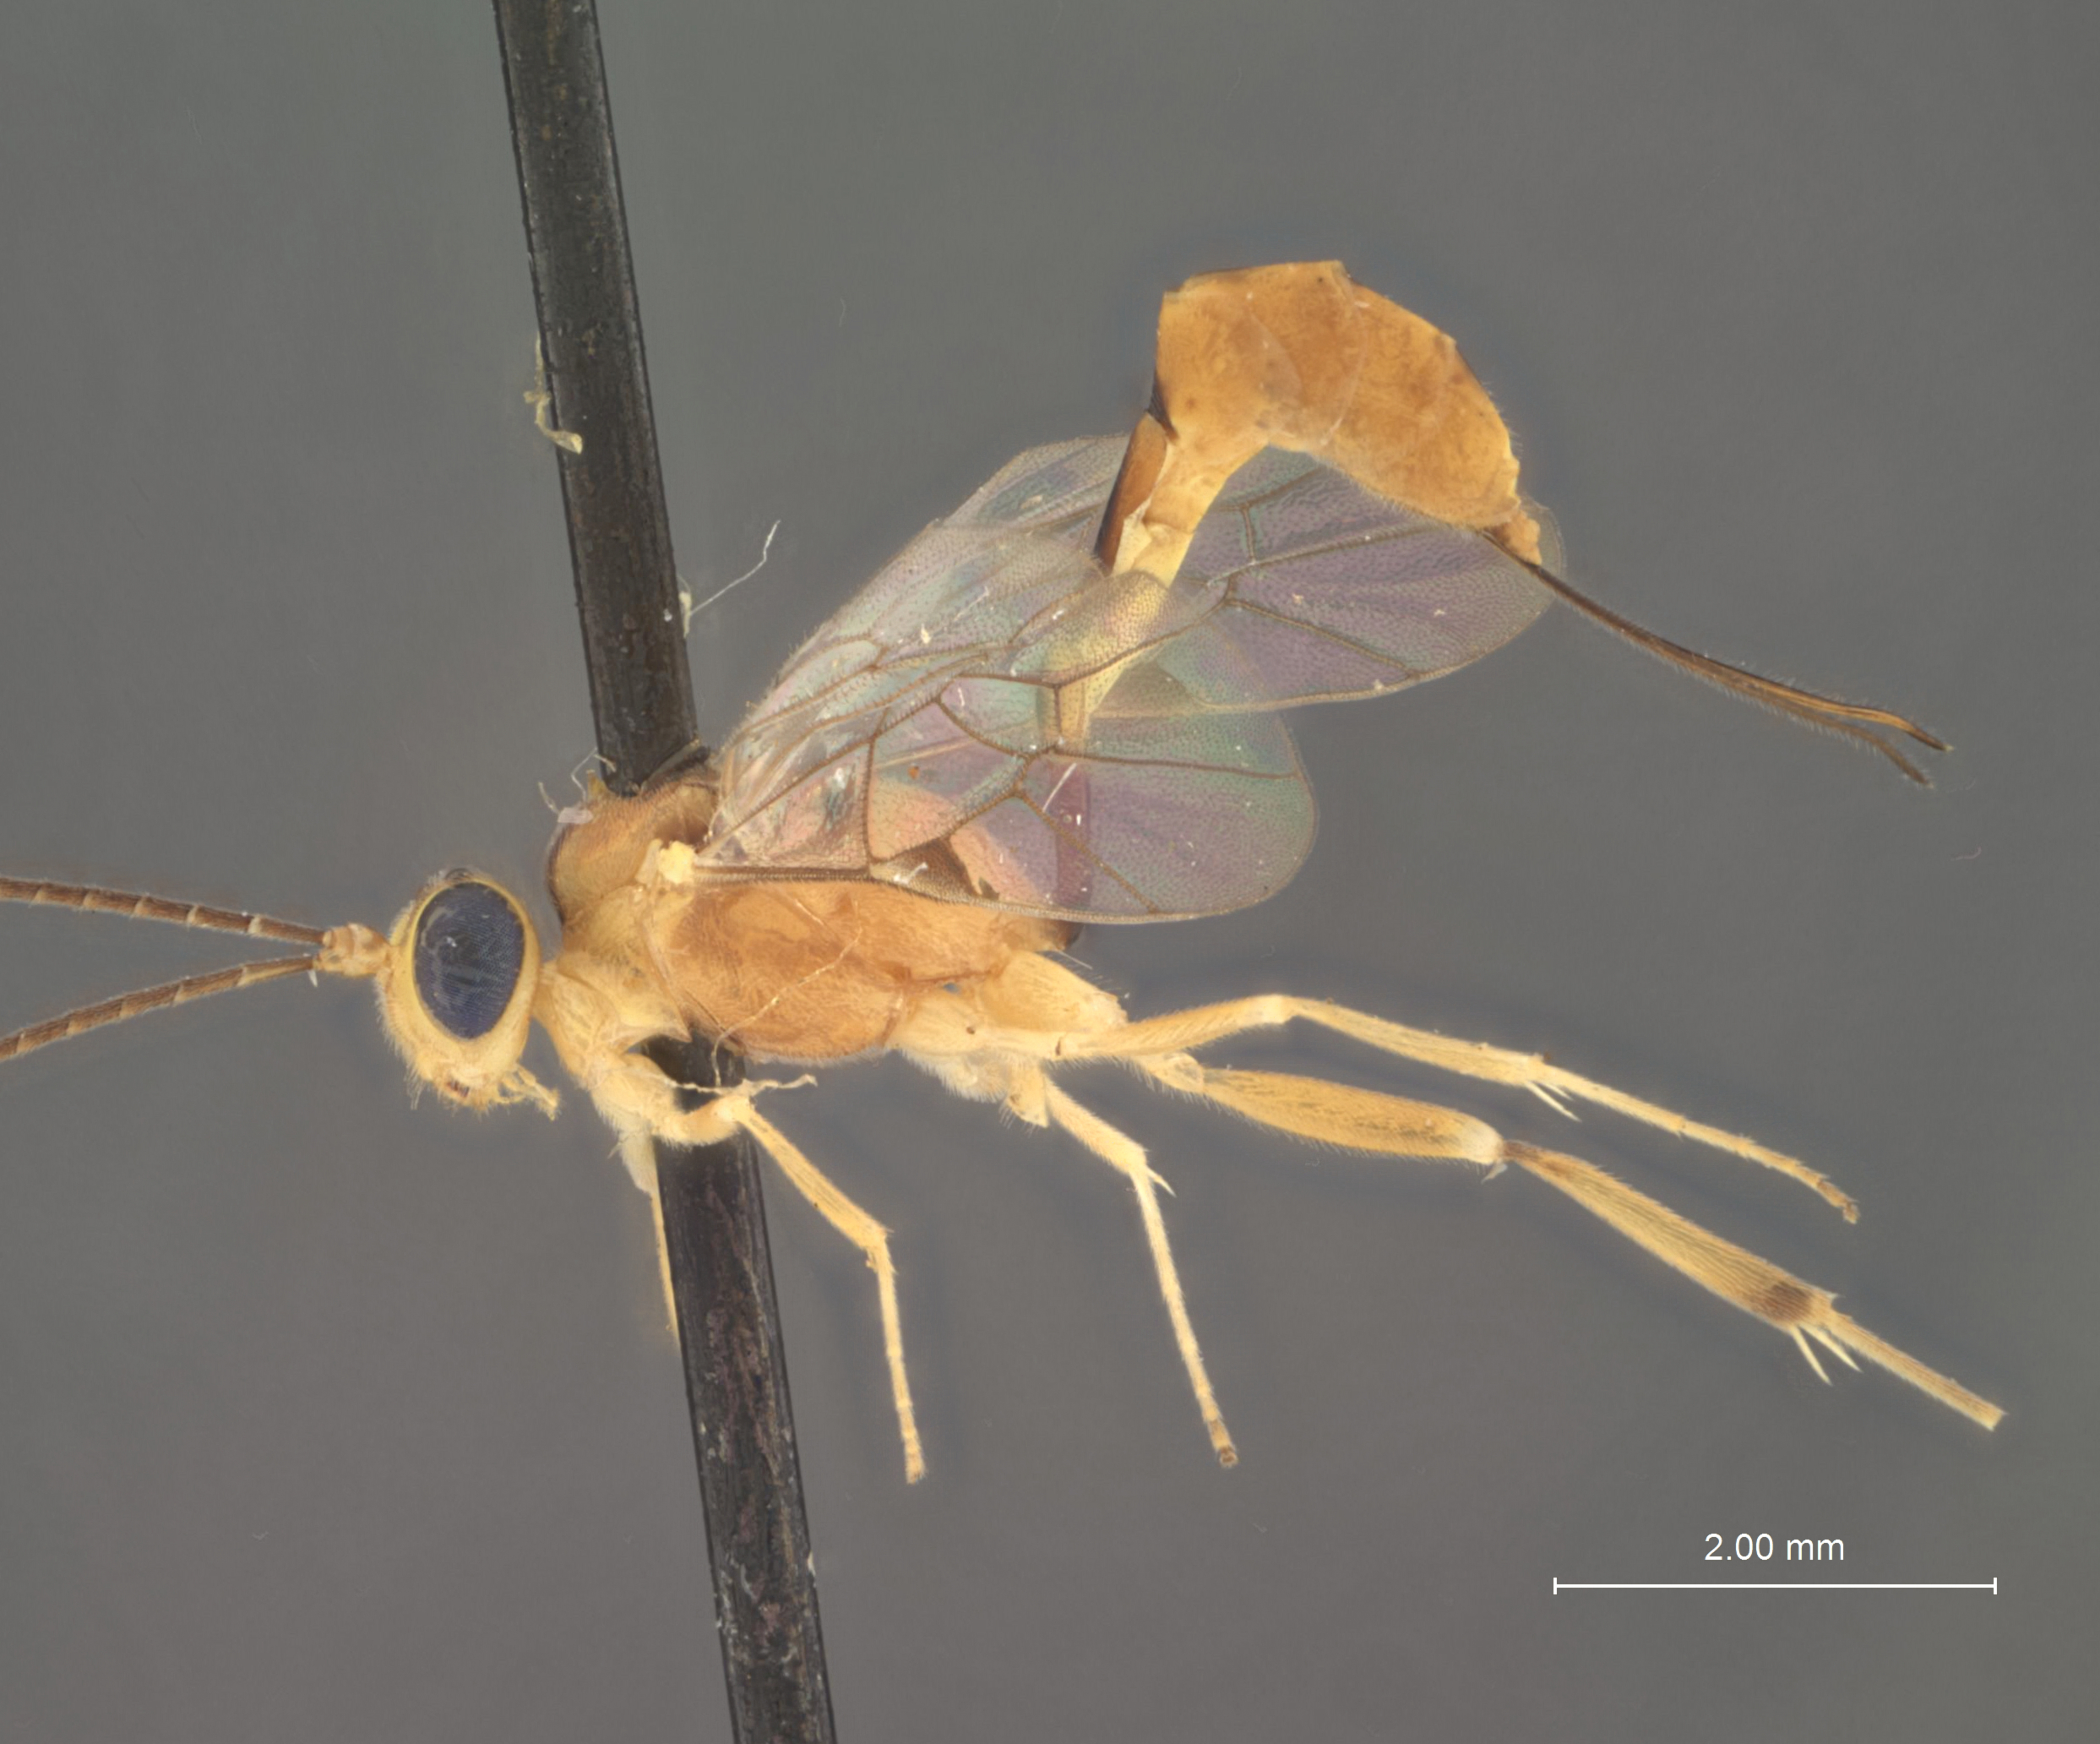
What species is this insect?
Trathala acrobasis
